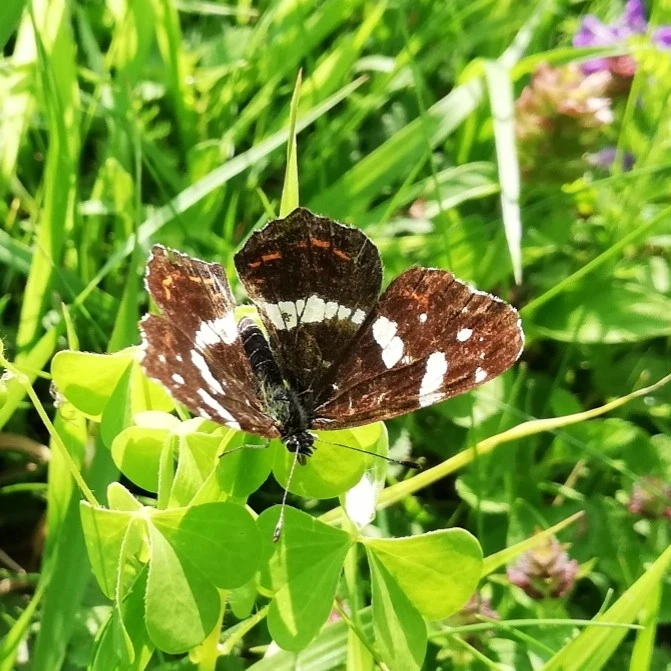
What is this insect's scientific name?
Araschnia levana
